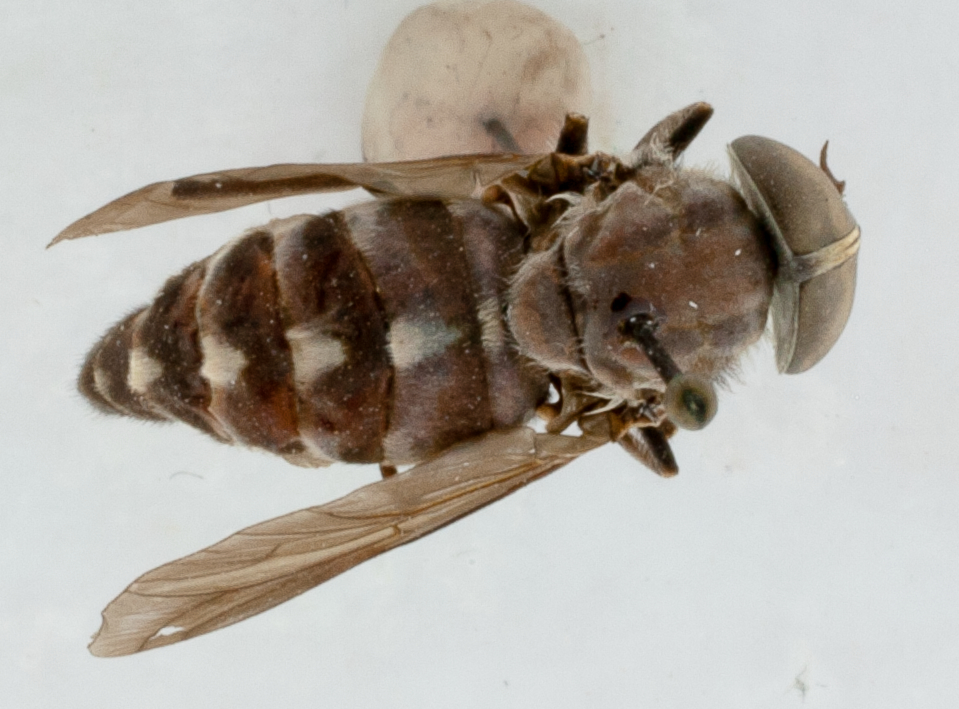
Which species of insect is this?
Tabanus nilakinus
